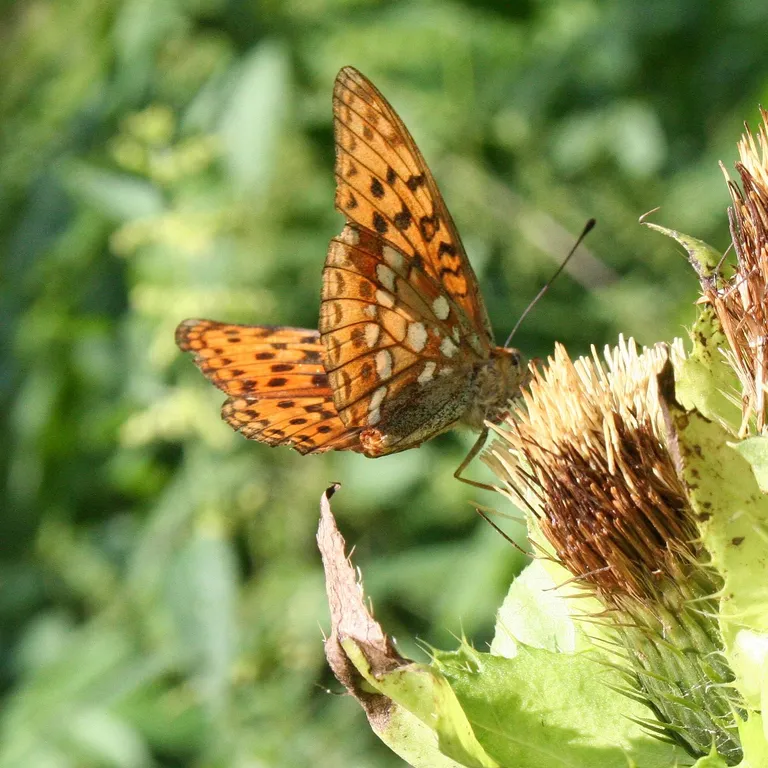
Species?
Fabriciana adippe
